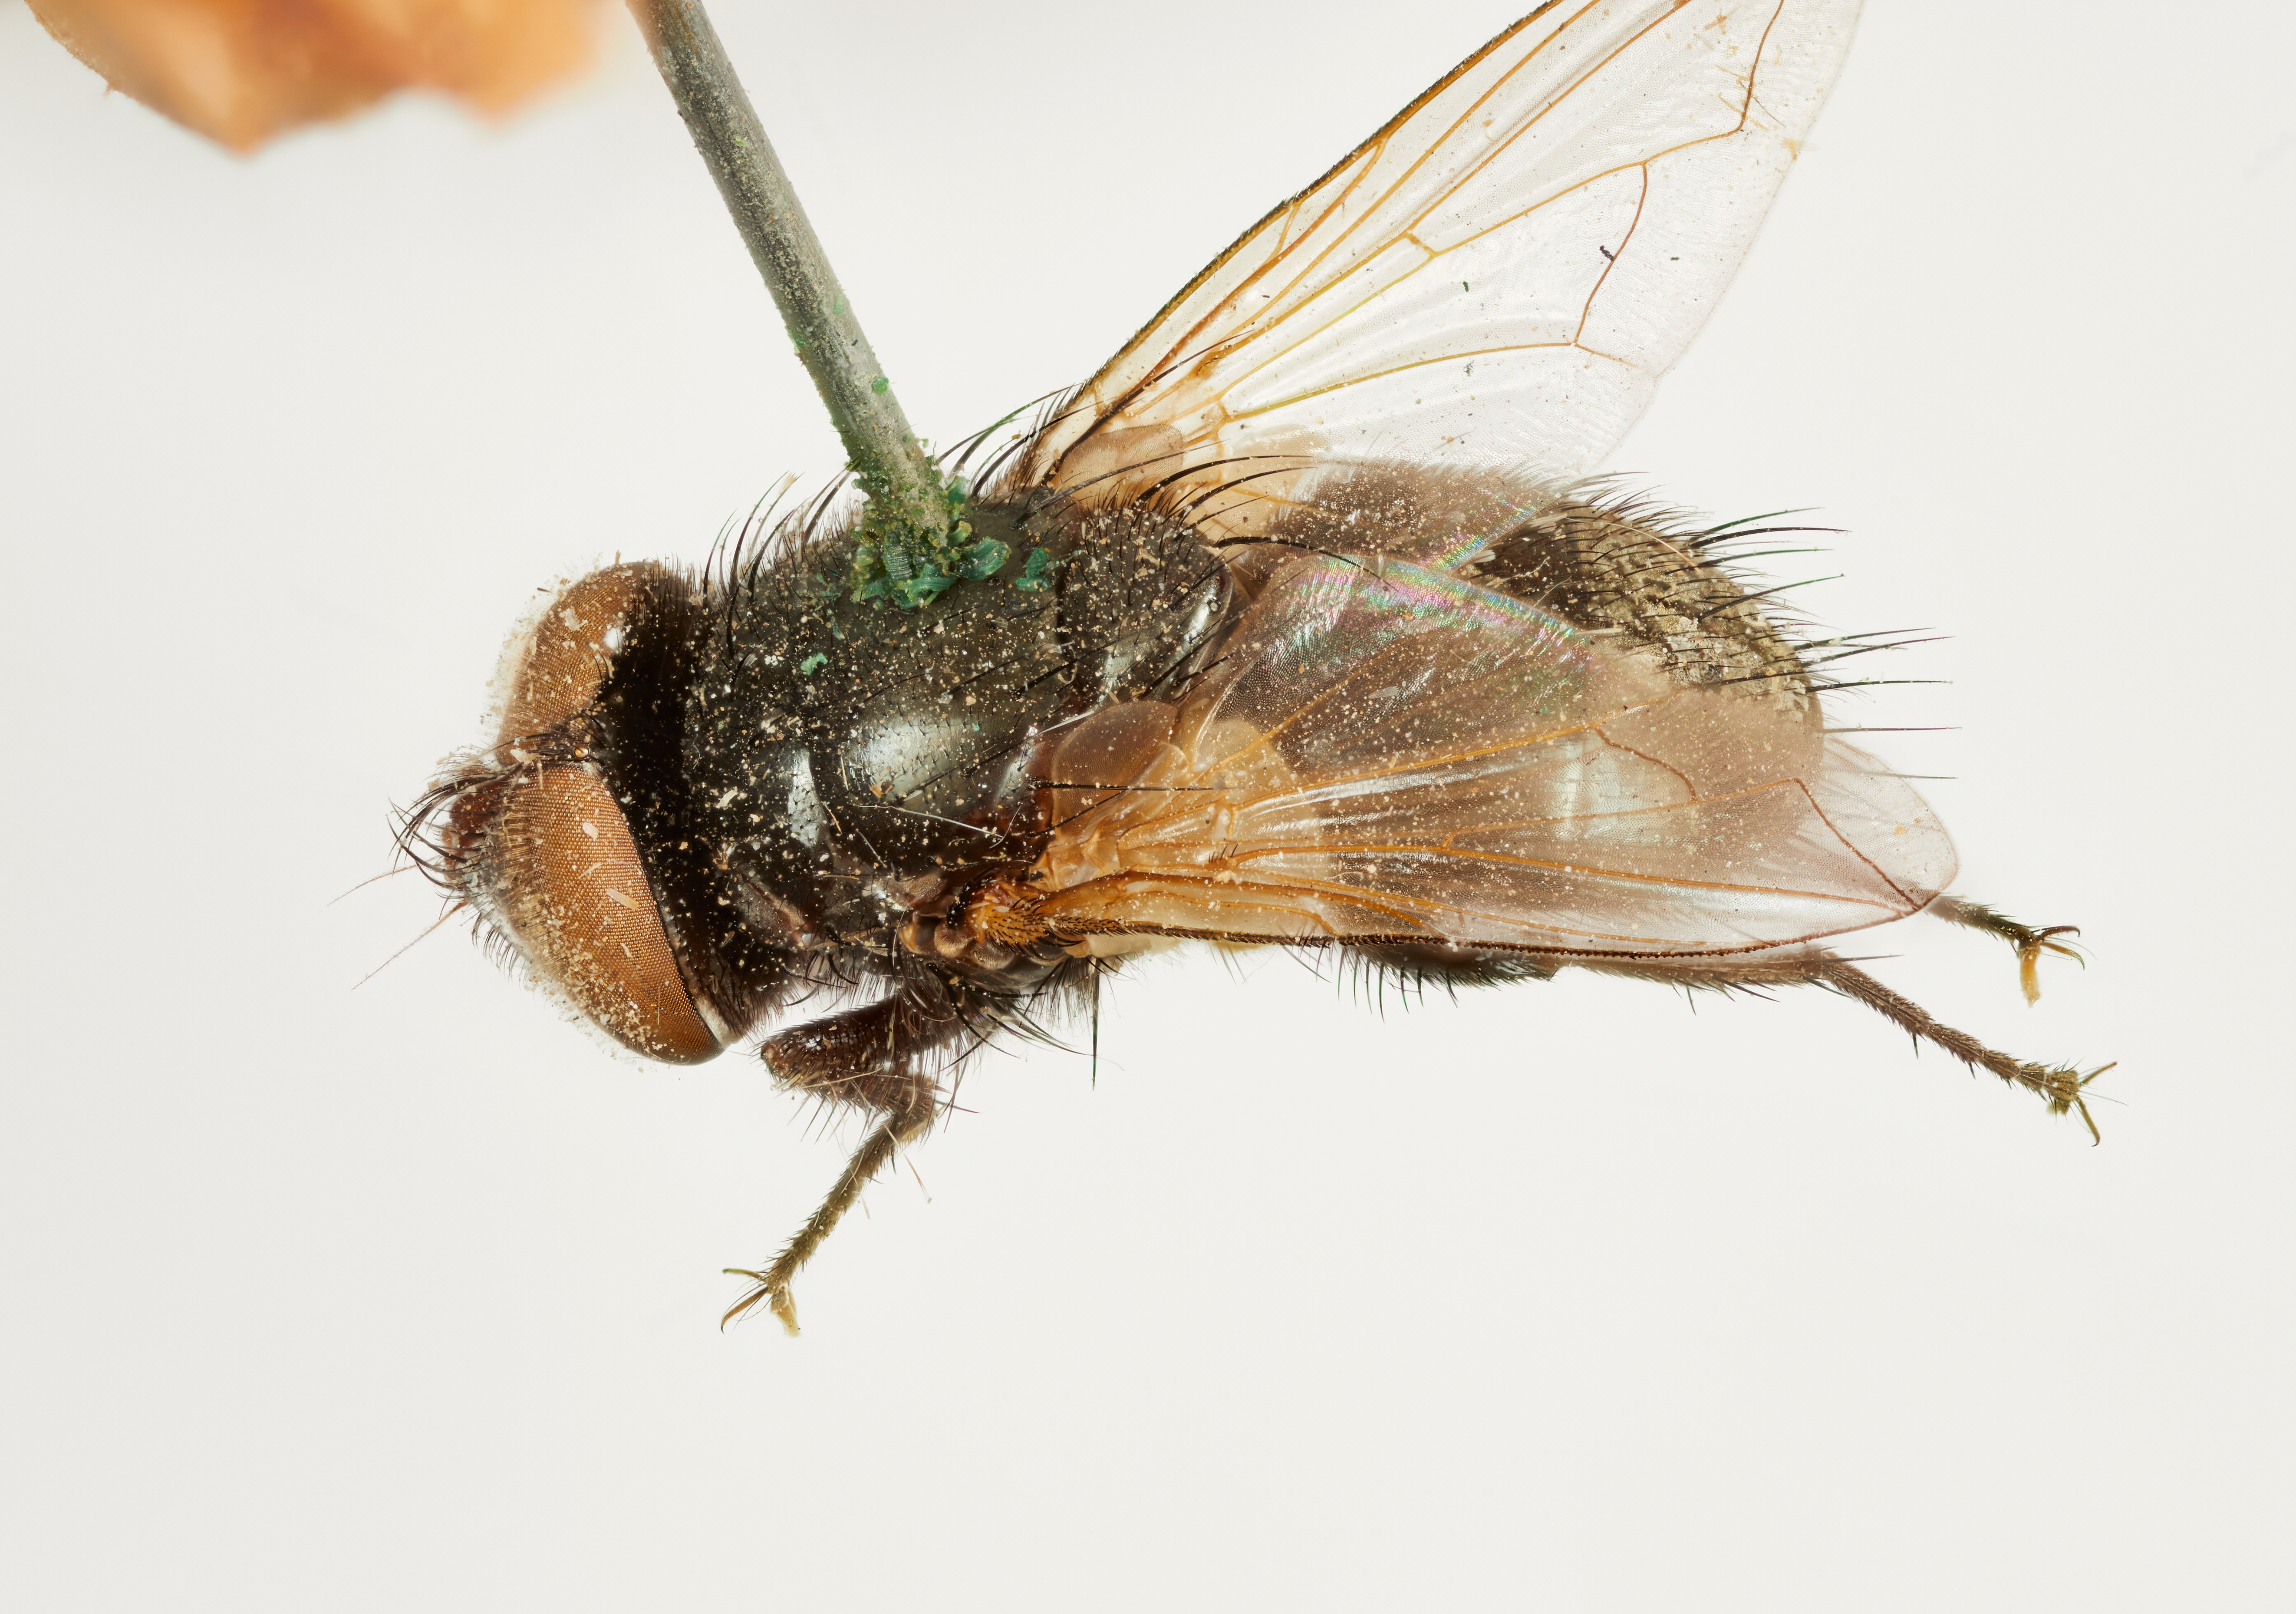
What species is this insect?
Myiophasia robusta
